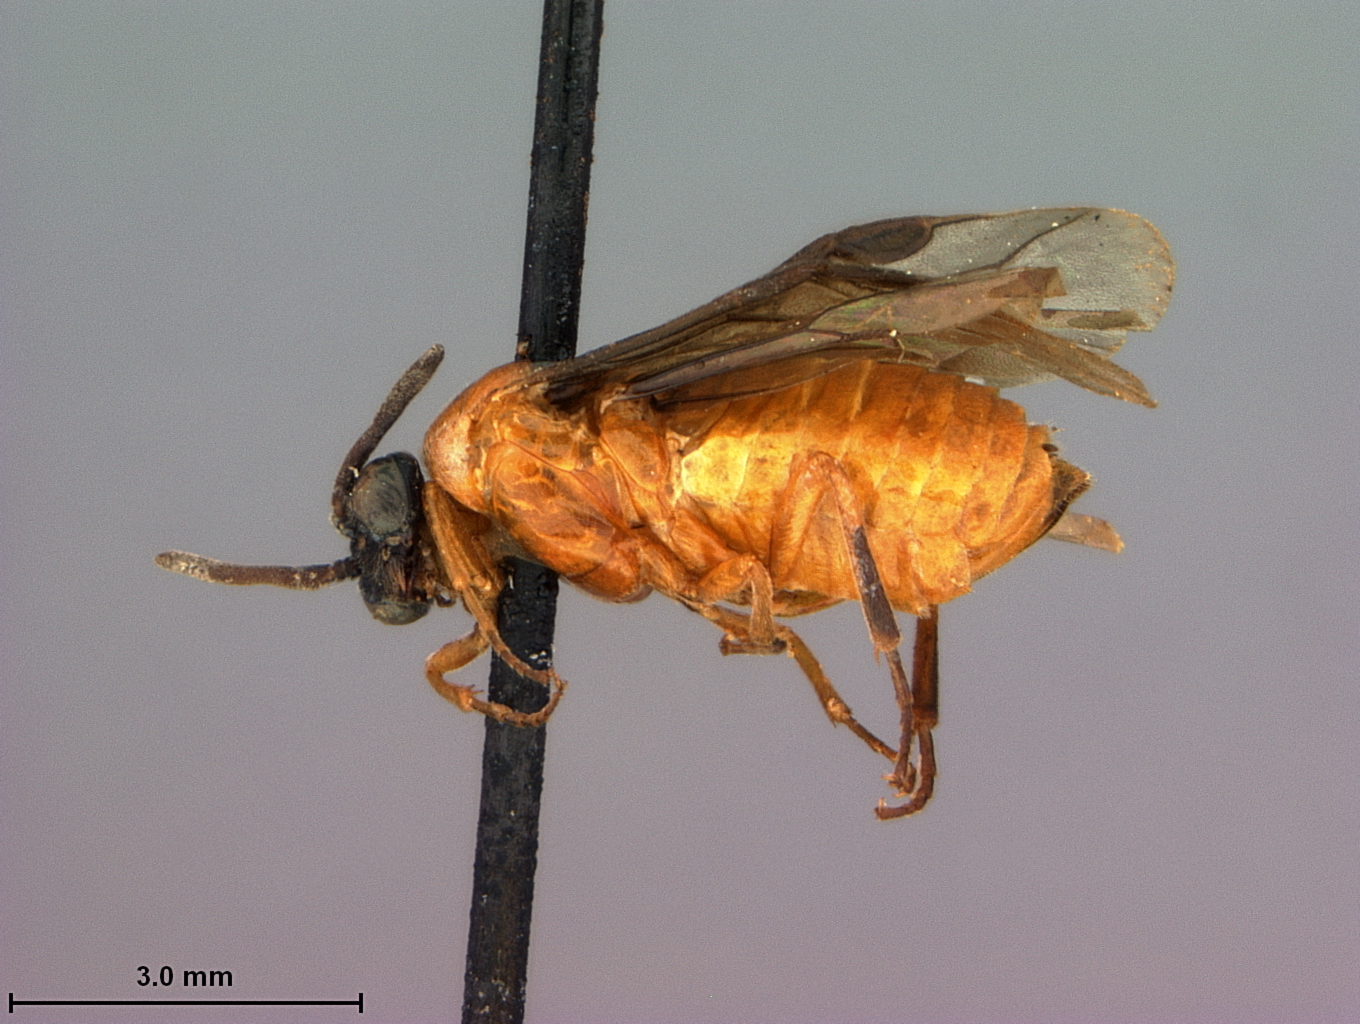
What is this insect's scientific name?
Sphacophilus triangularis
